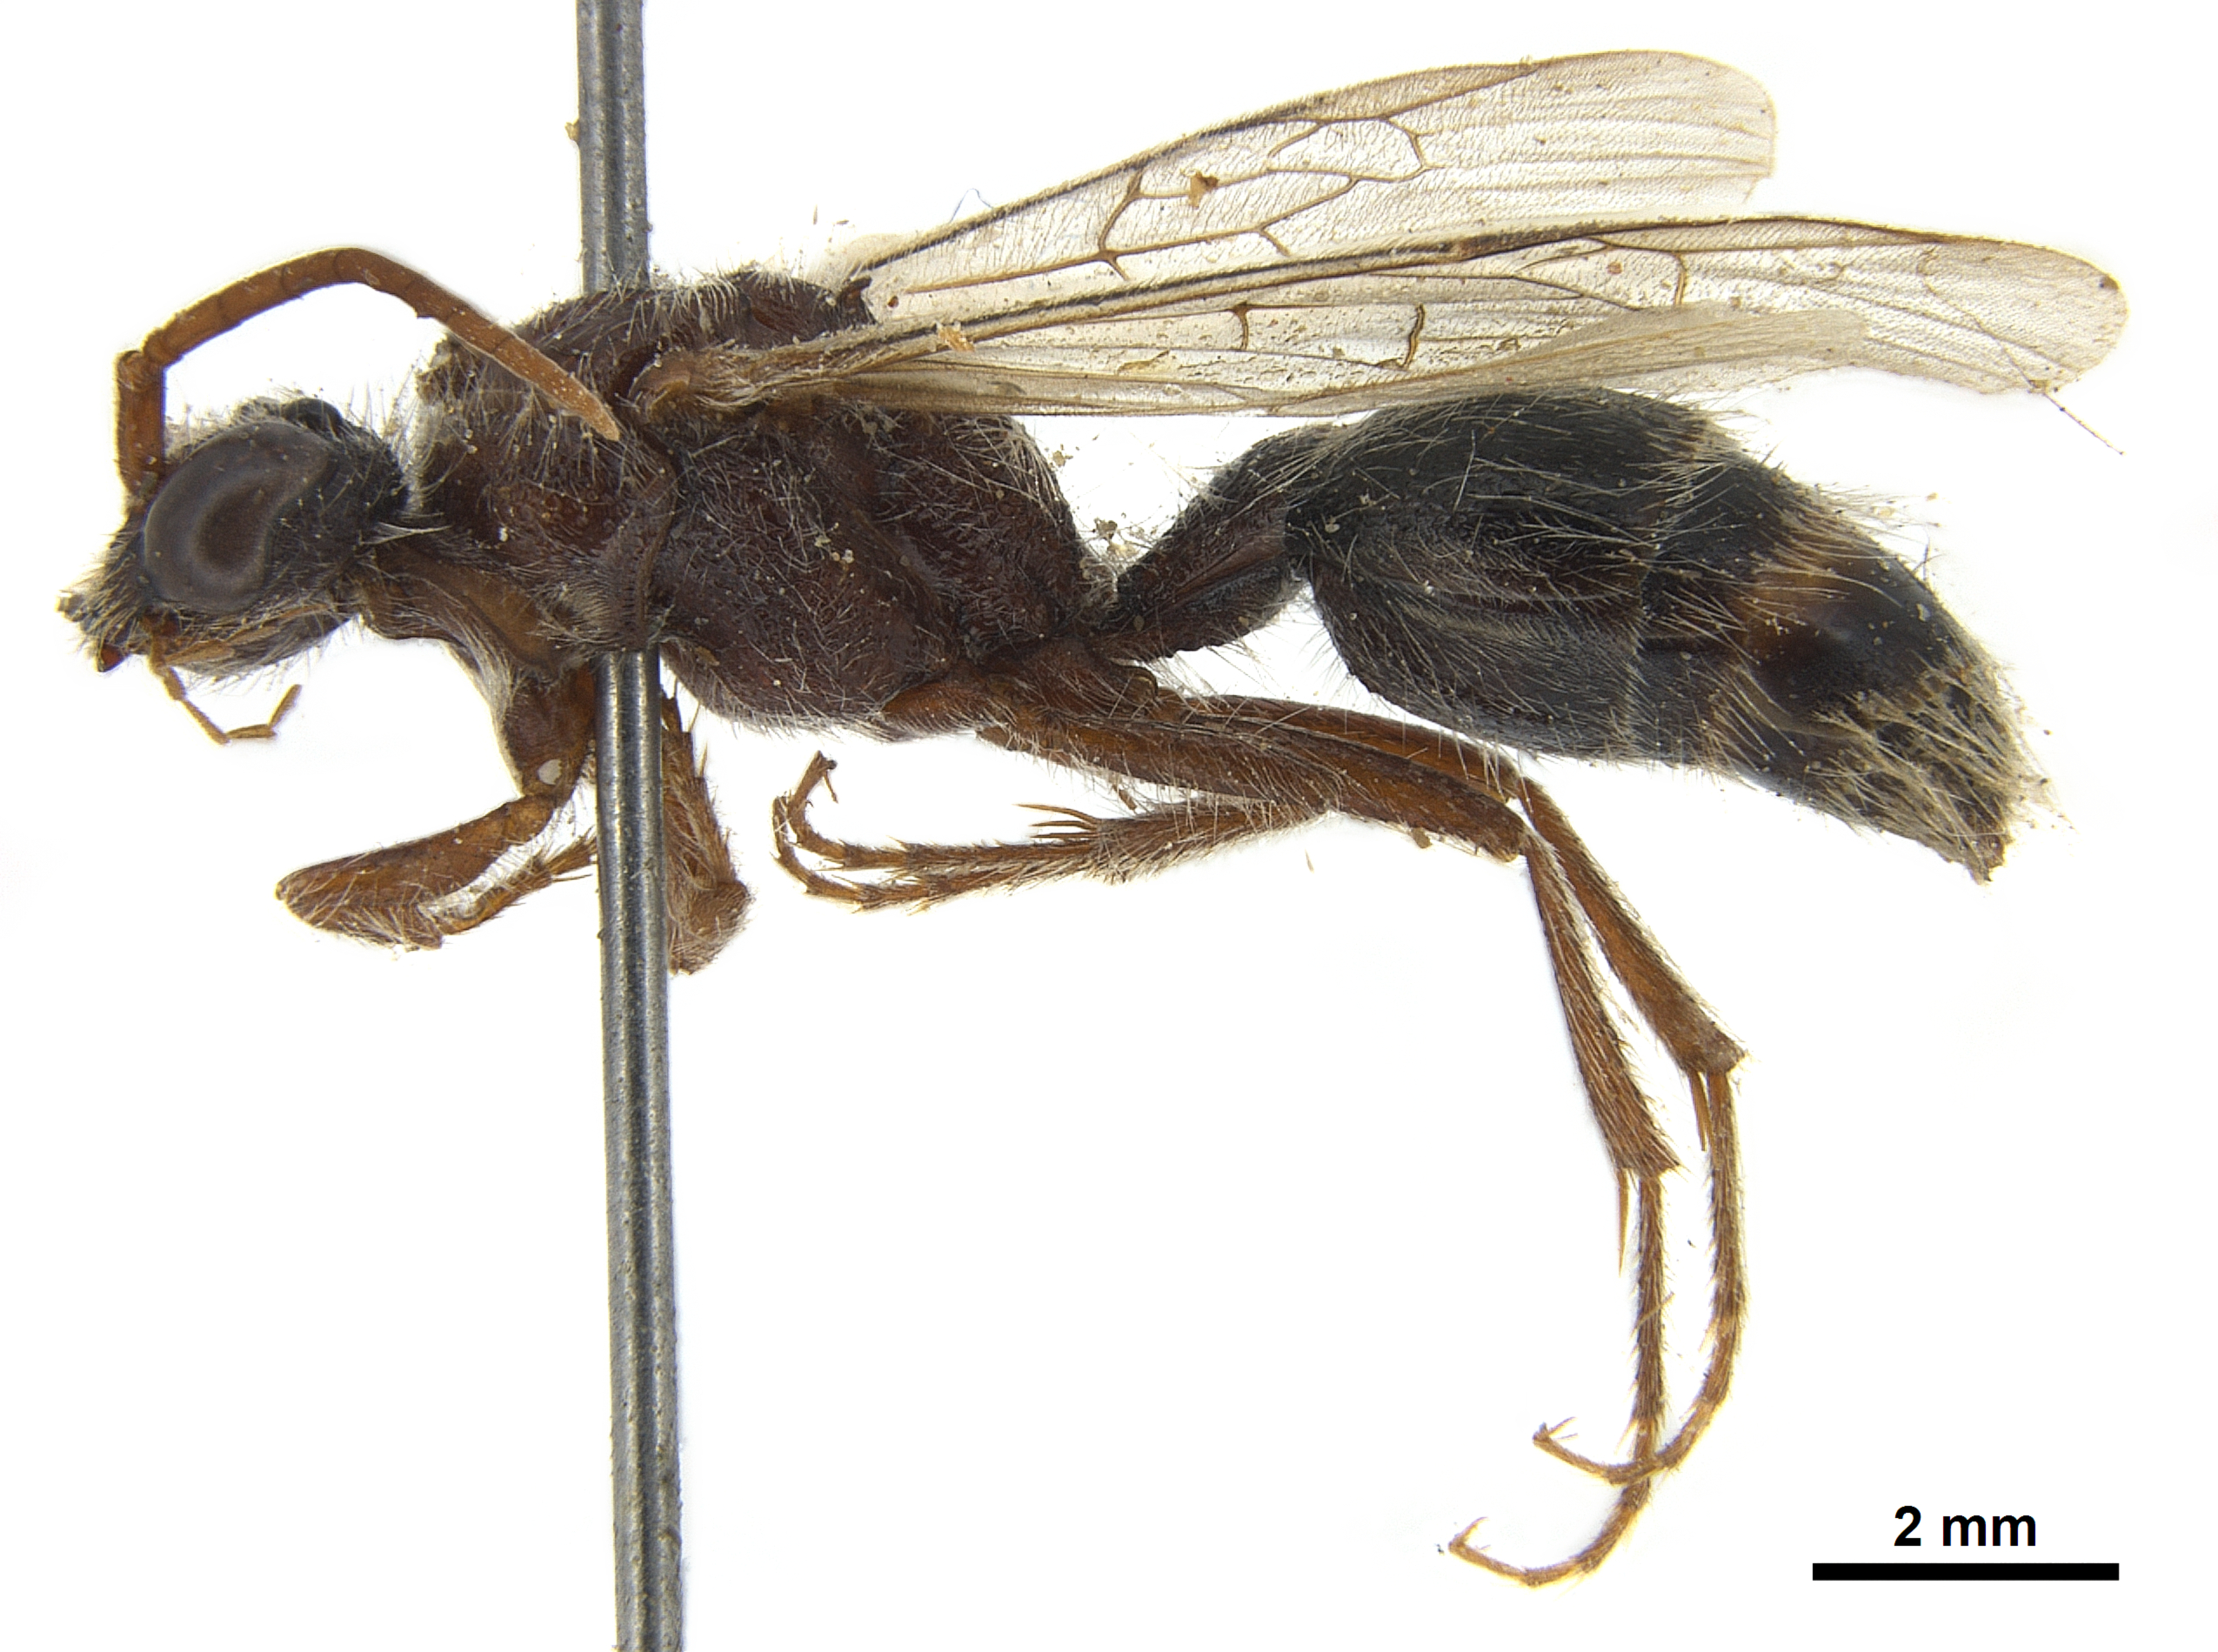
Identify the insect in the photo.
Pseudophotopsis komarovii
